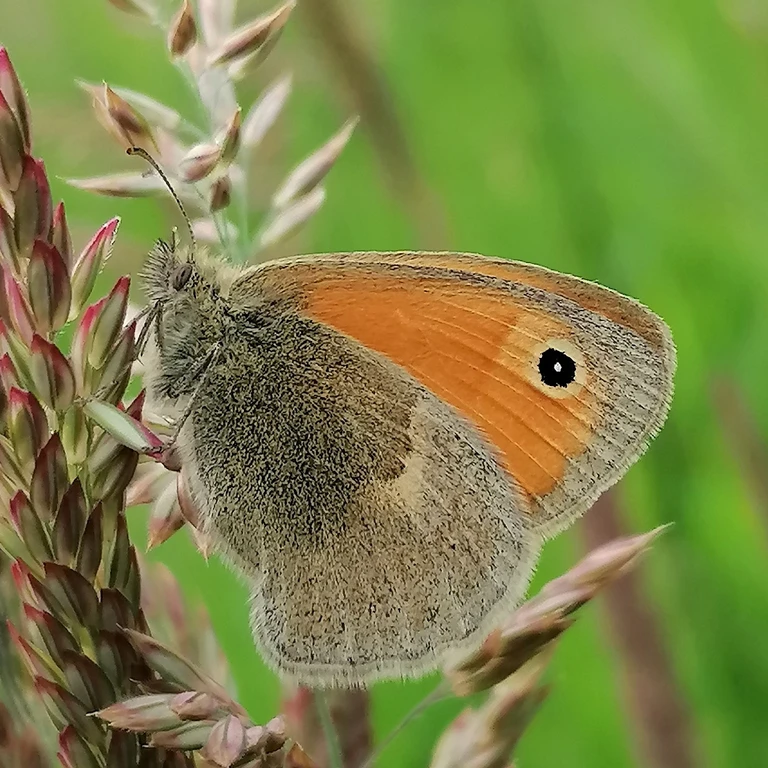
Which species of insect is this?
Coenonympha pamphilus
